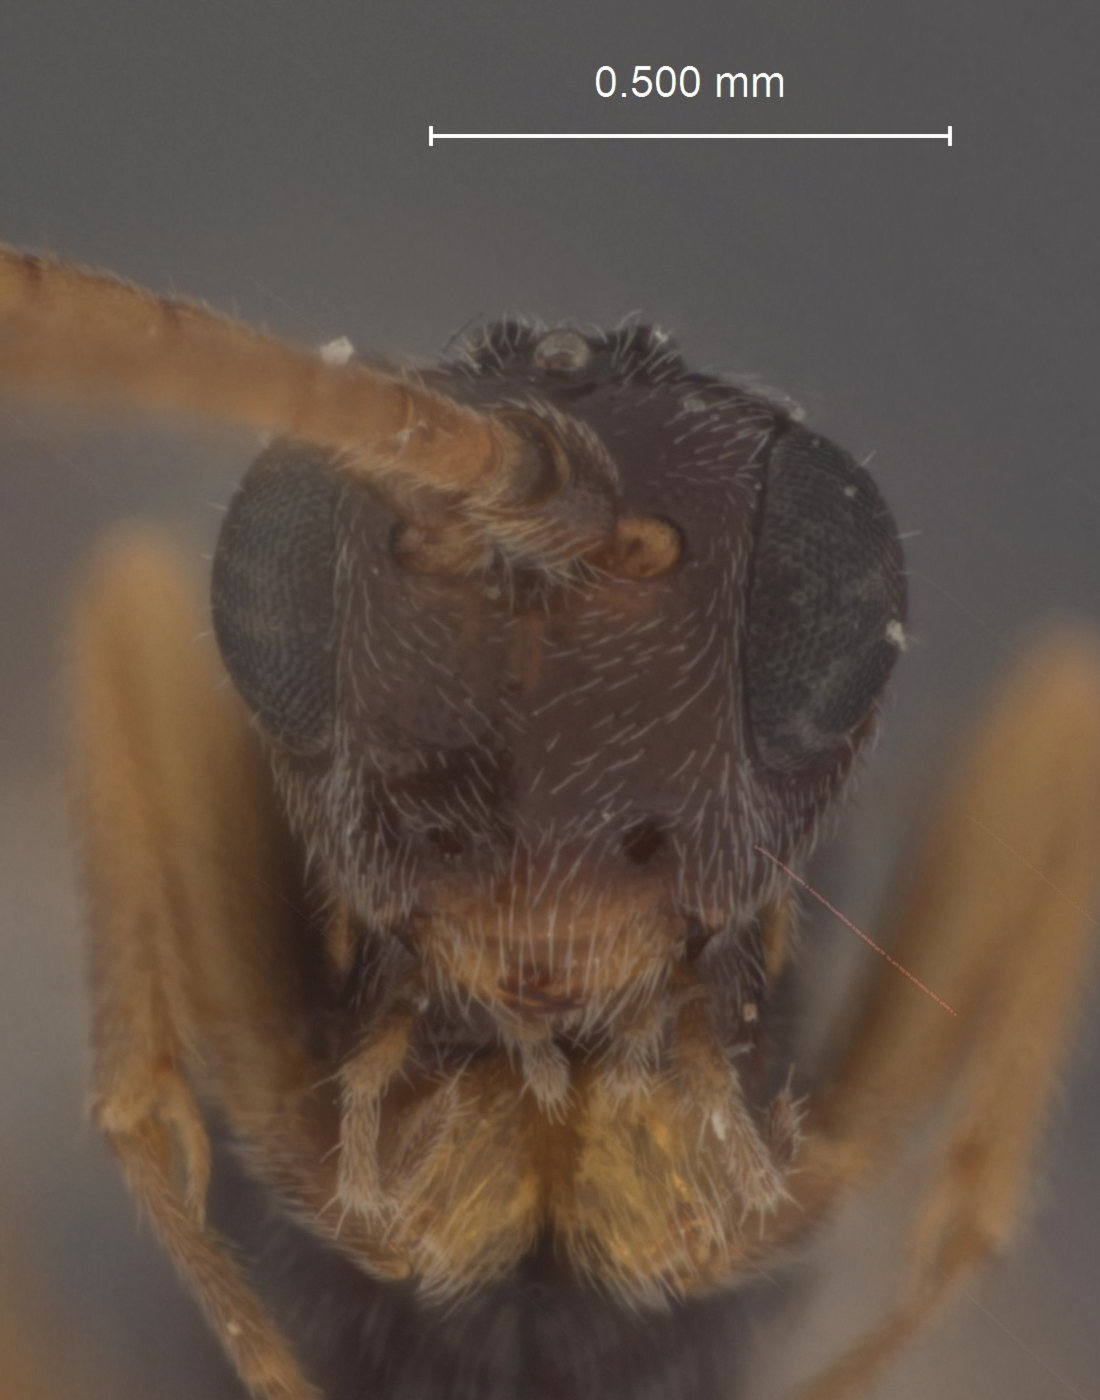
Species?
Orgilus rasilis
